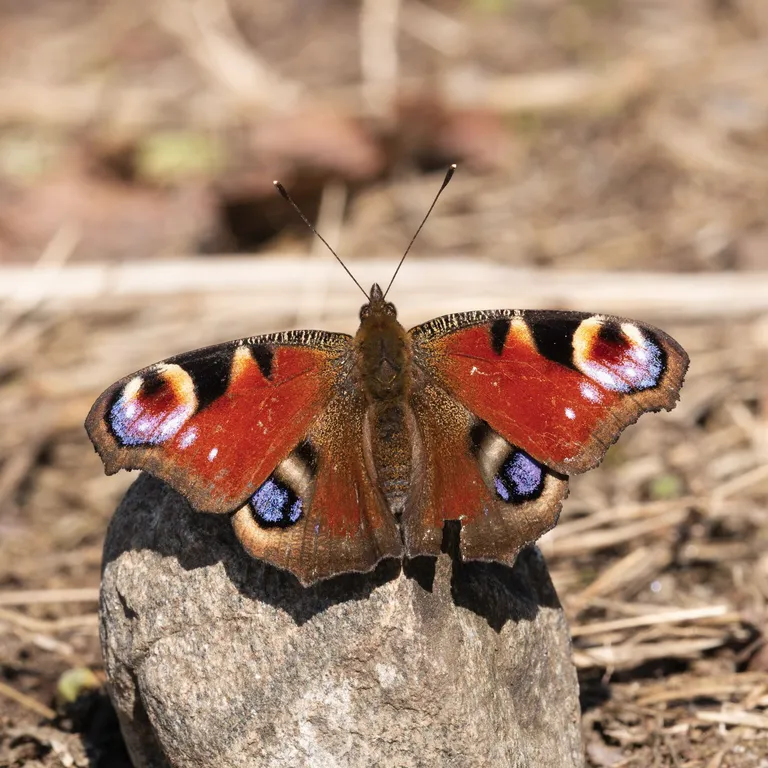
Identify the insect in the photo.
Aglais io
